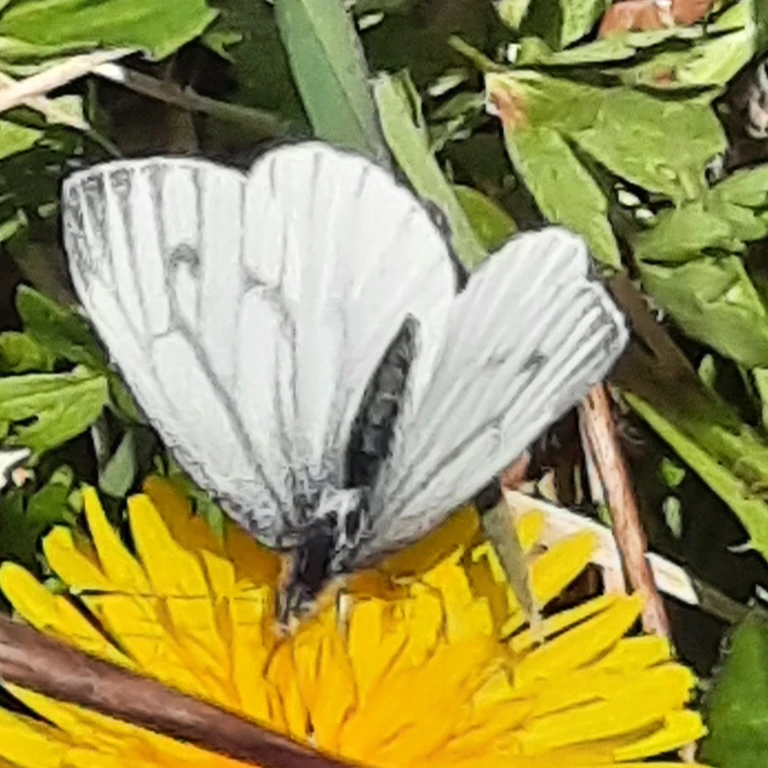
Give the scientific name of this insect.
Pieris napi
